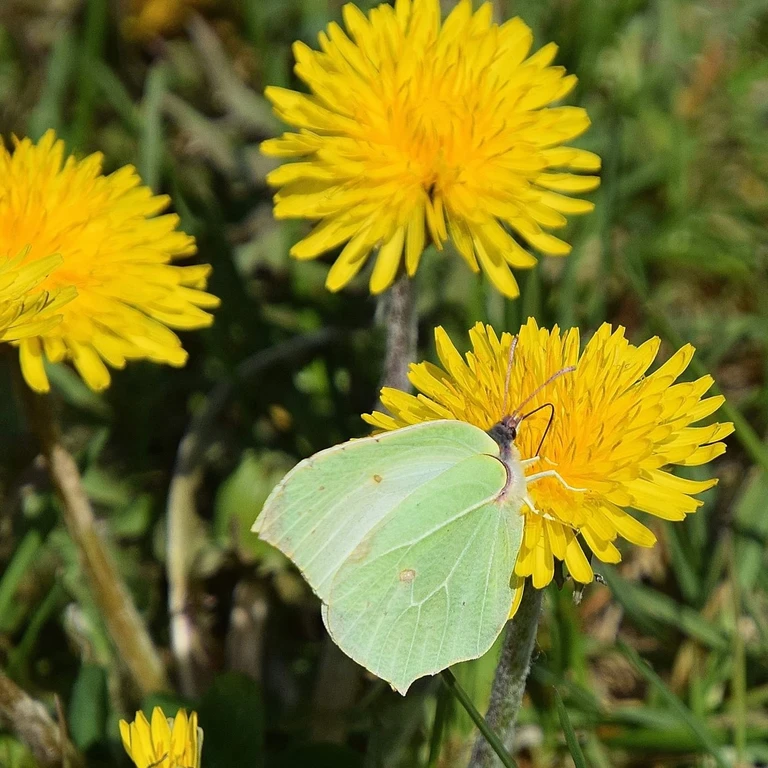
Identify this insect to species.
Gonepteryx rhamni
